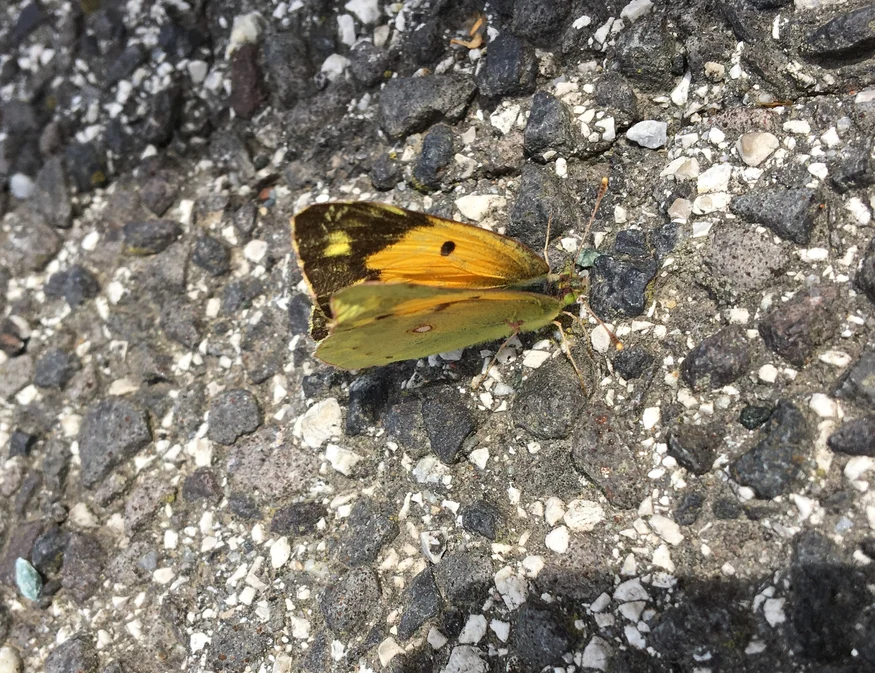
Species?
Colias croceus
